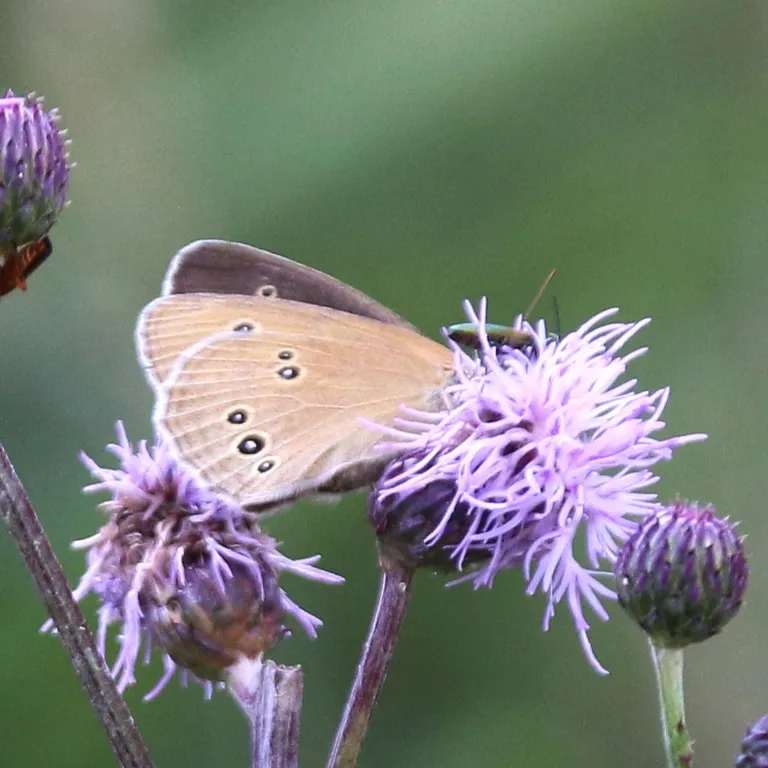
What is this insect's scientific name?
Aphantopus hyperantus
